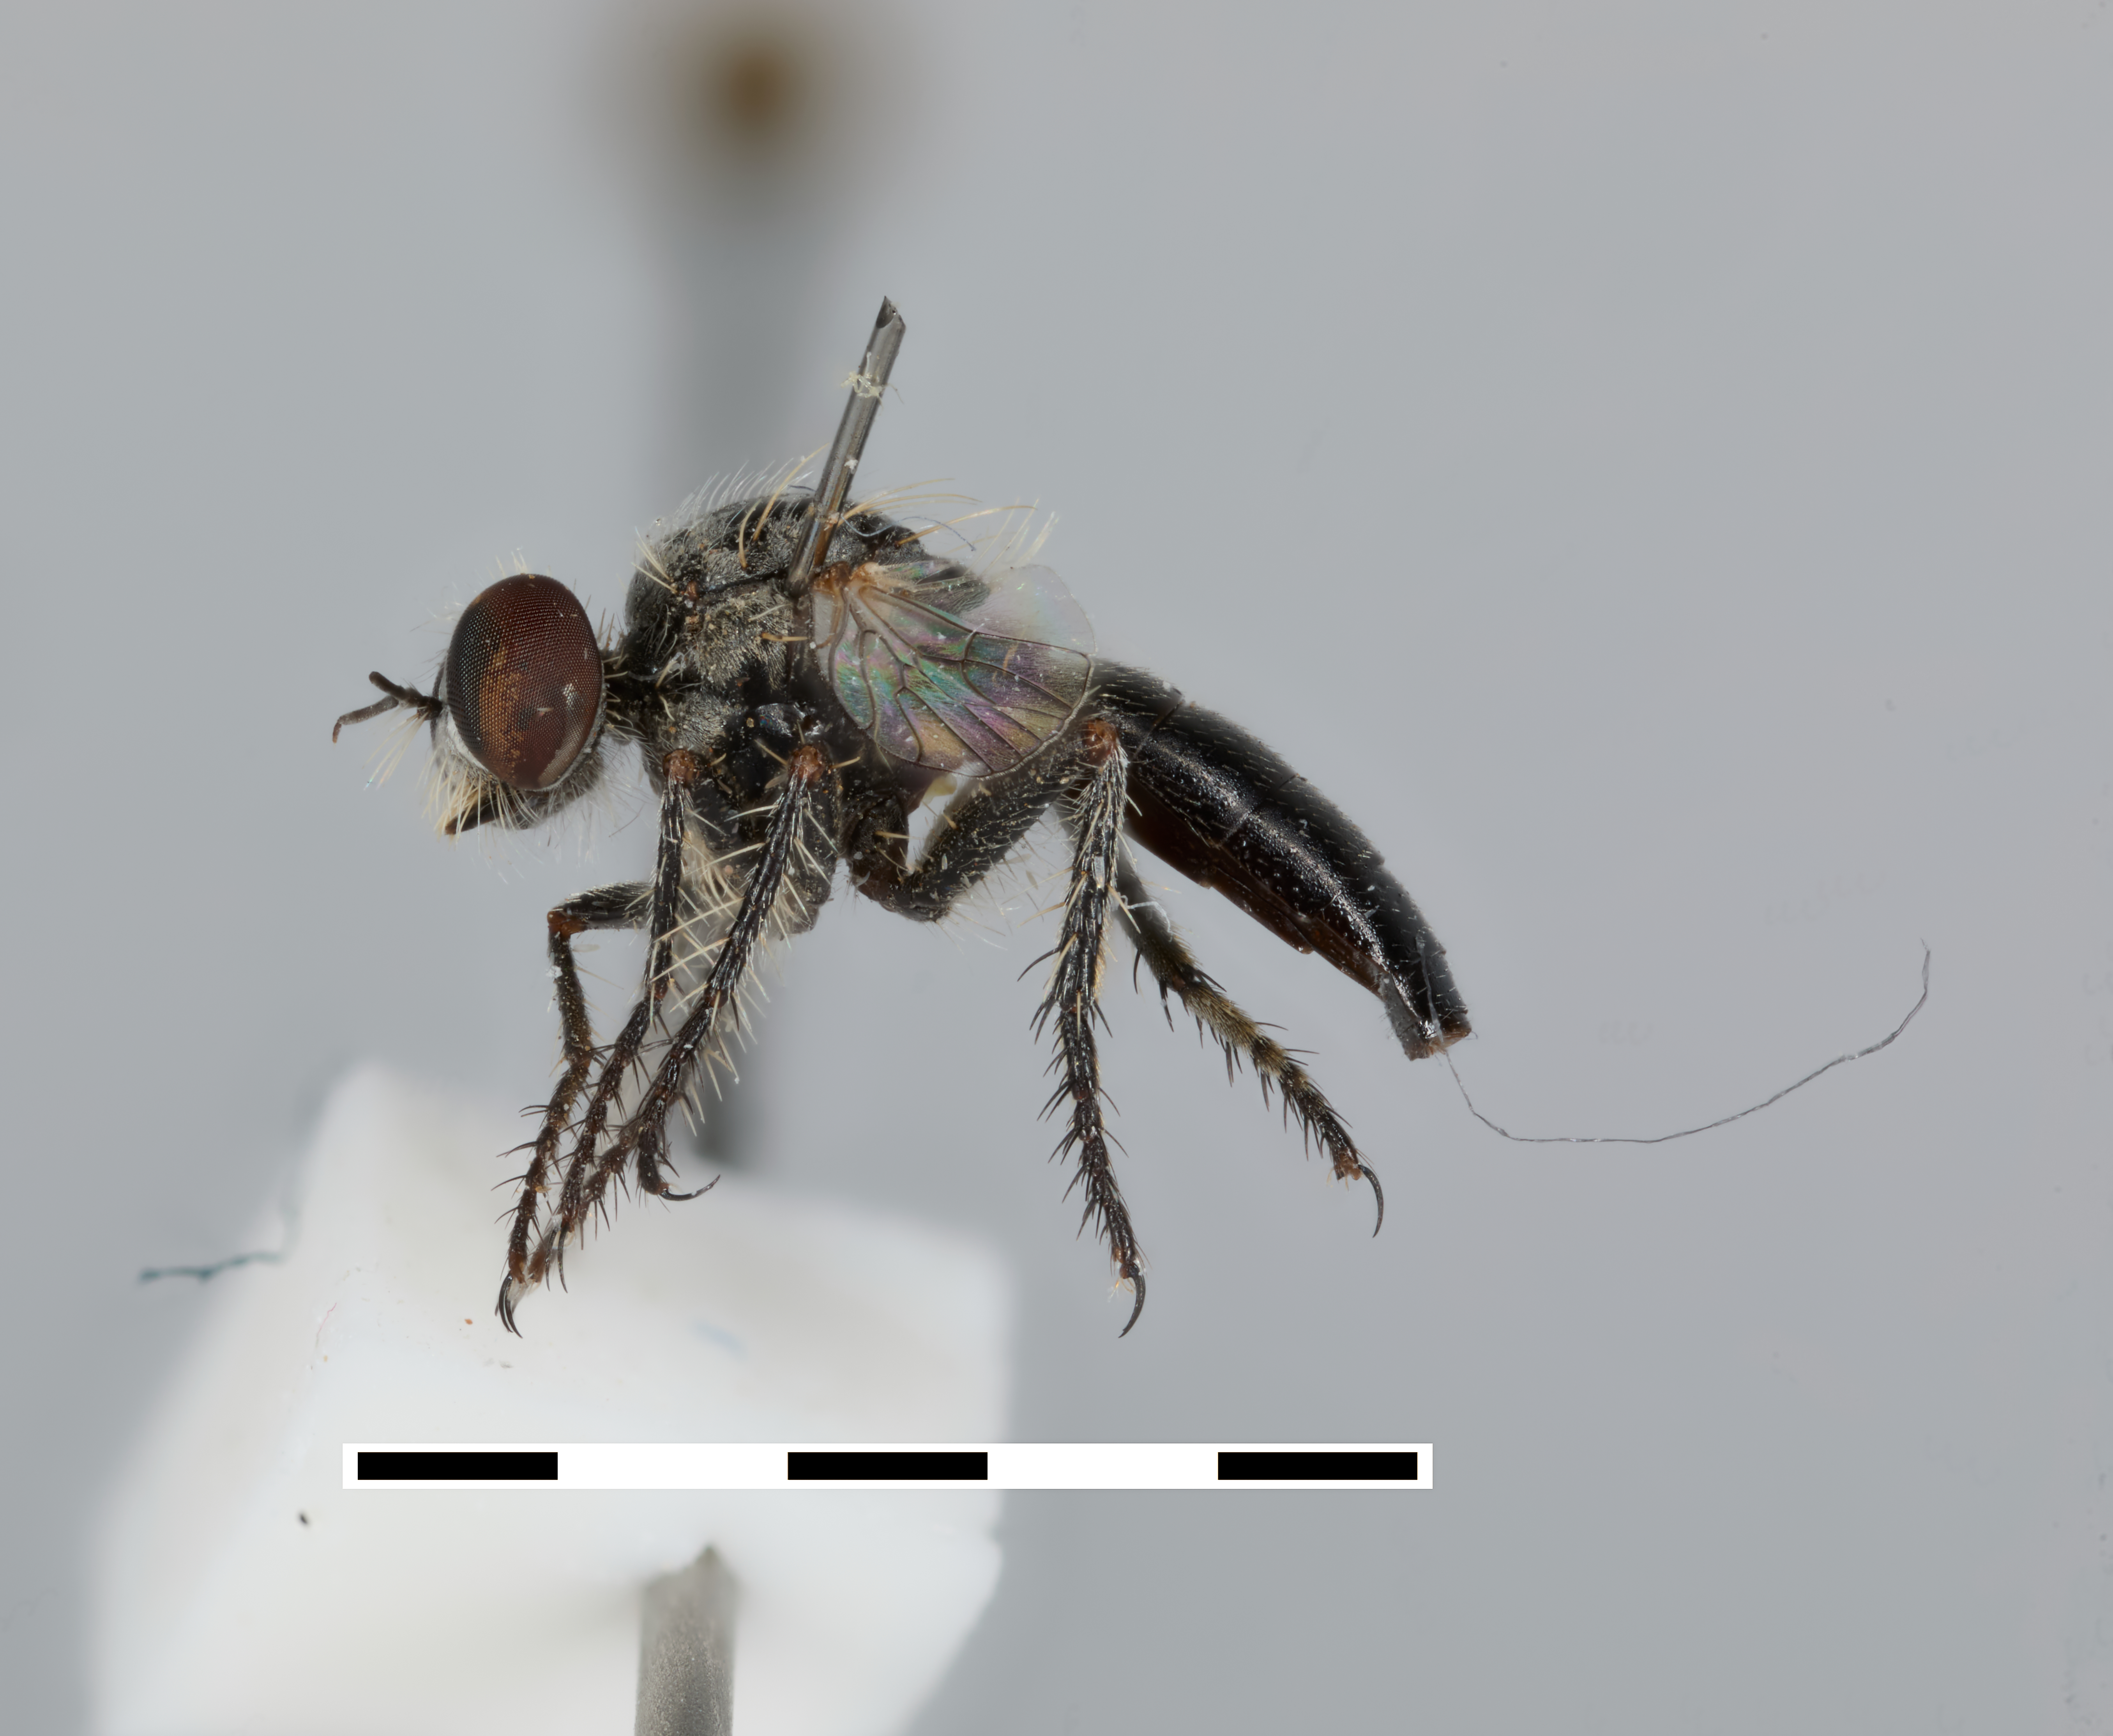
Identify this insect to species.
Acnephalomyia metallicoindica
